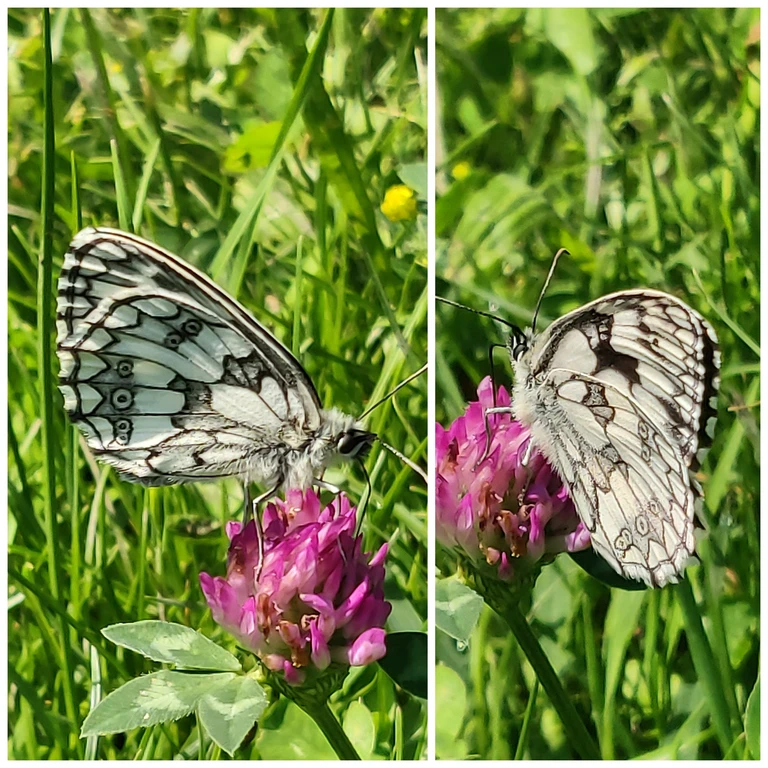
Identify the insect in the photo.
Melanargia galathea
